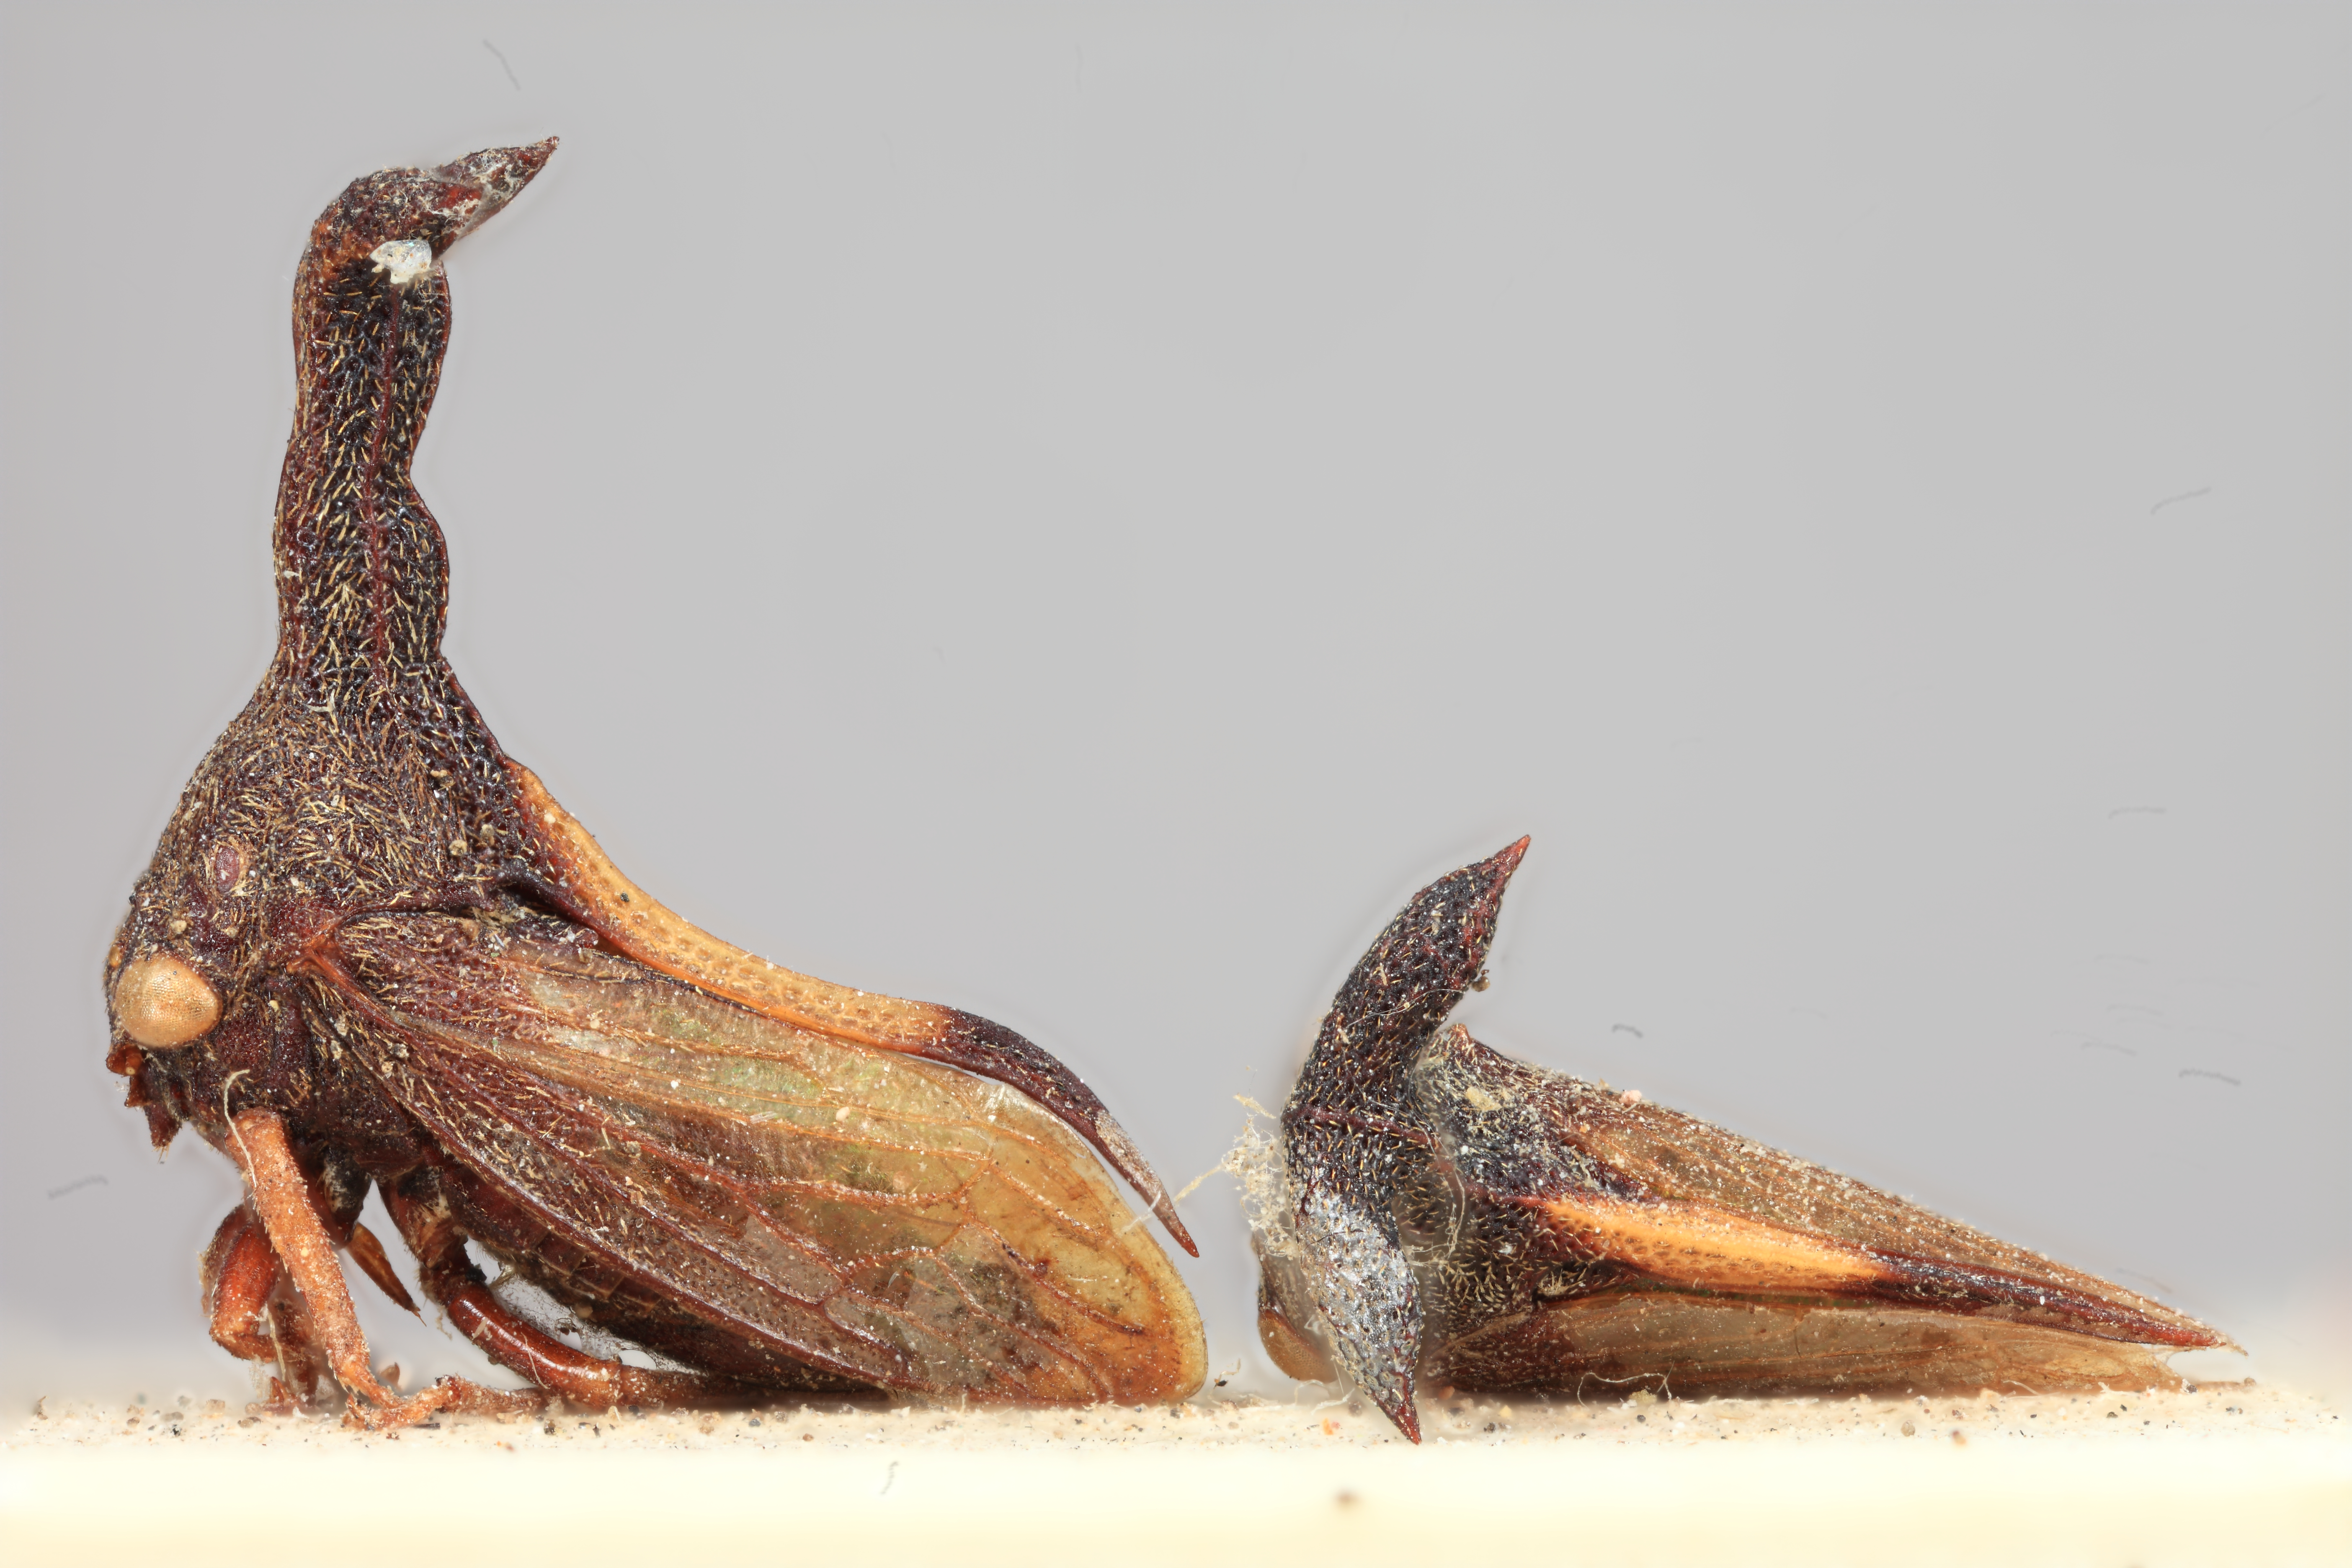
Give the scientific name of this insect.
Eutryonia gracilis
